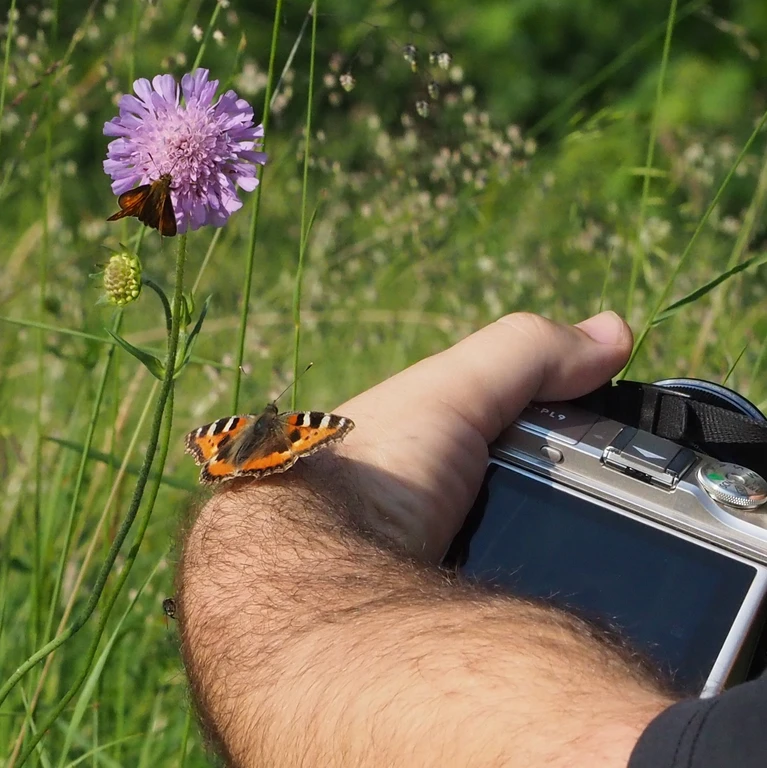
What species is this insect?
Aglais urticae
